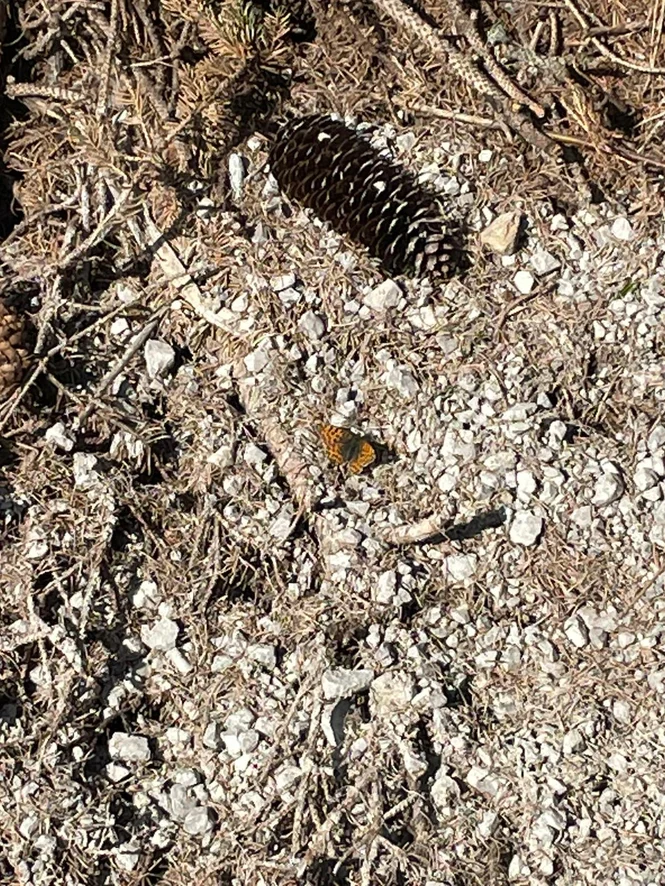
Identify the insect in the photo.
Issoria lathonia
